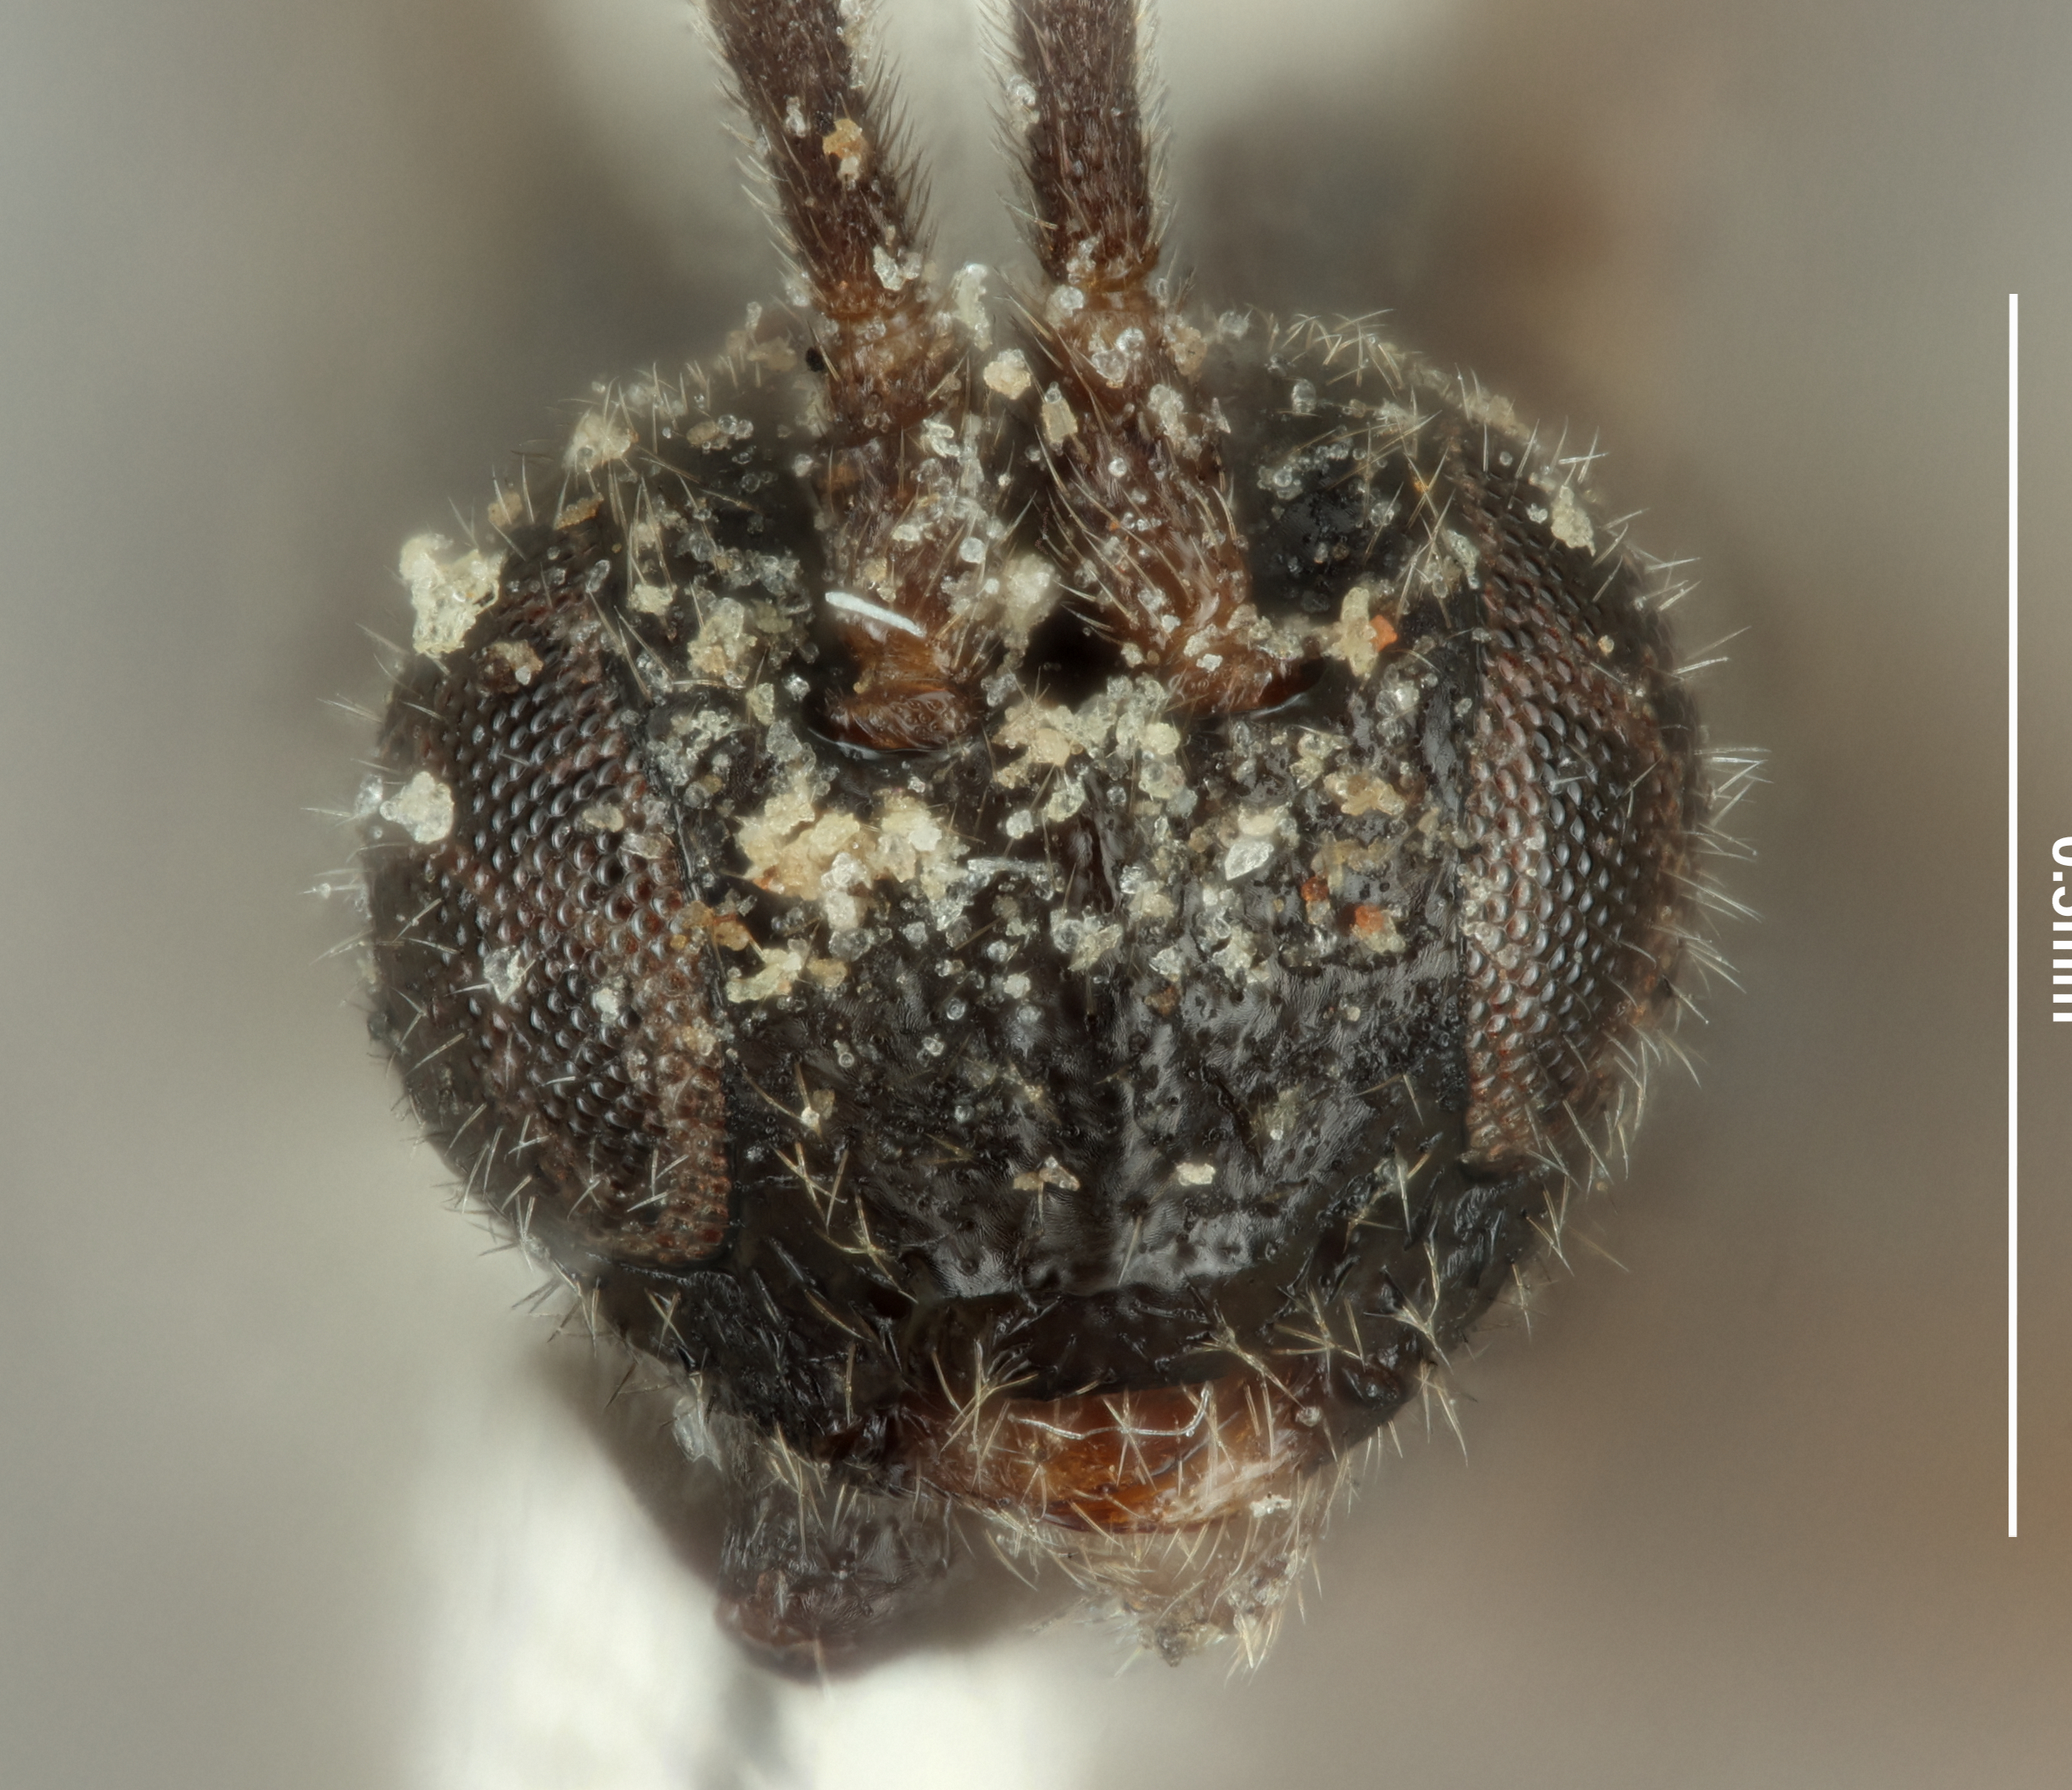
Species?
Glypapanteles agrotivorus
